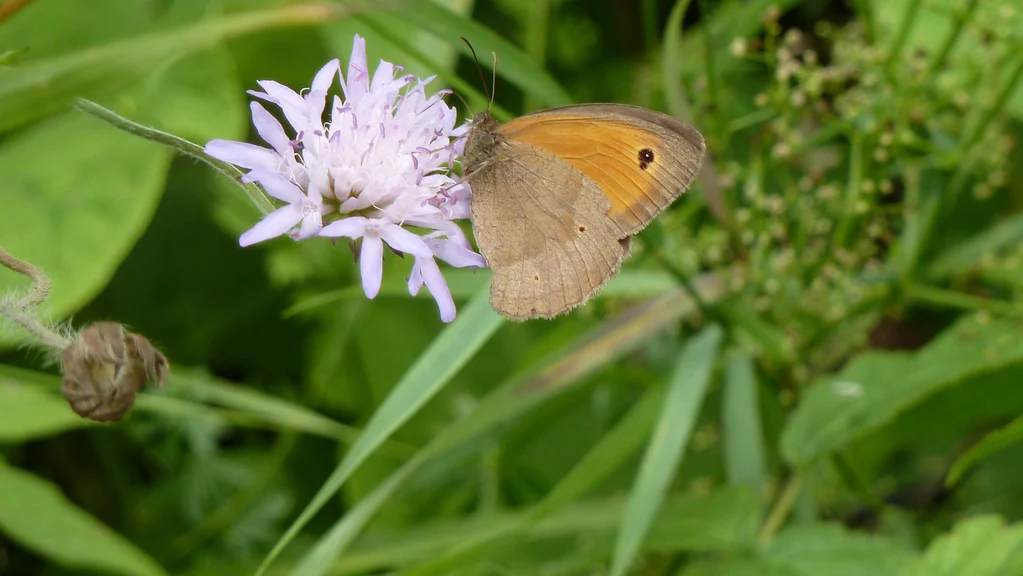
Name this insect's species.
Maniola jurtina
